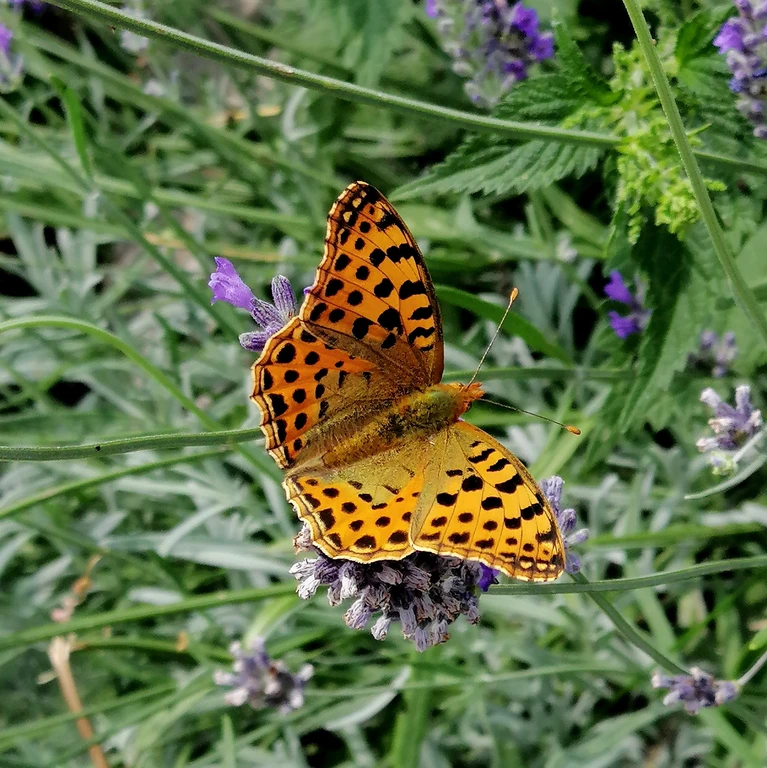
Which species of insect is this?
Issoria lathonia
